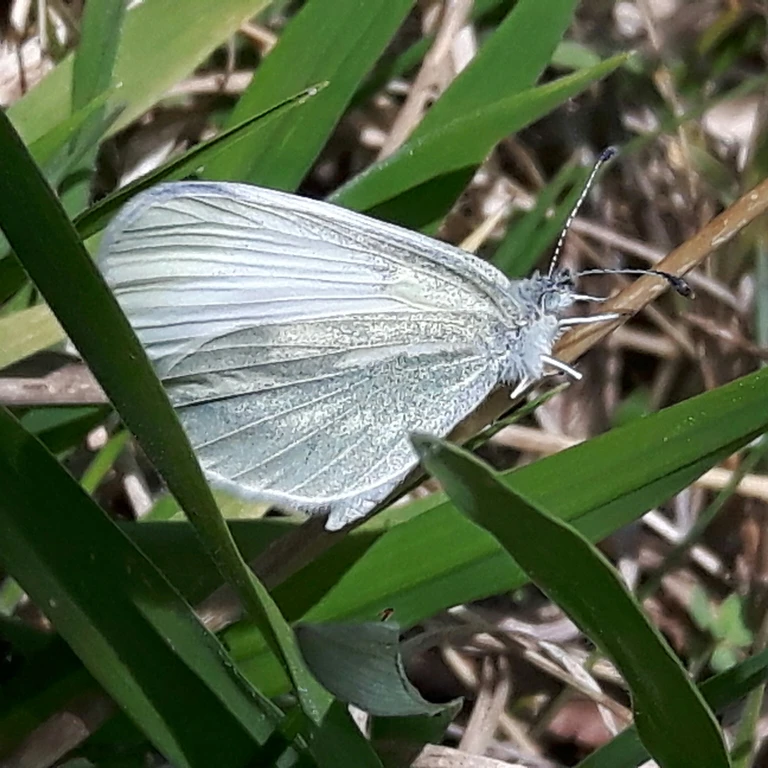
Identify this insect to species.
Leptidea sinapis/juvernica
